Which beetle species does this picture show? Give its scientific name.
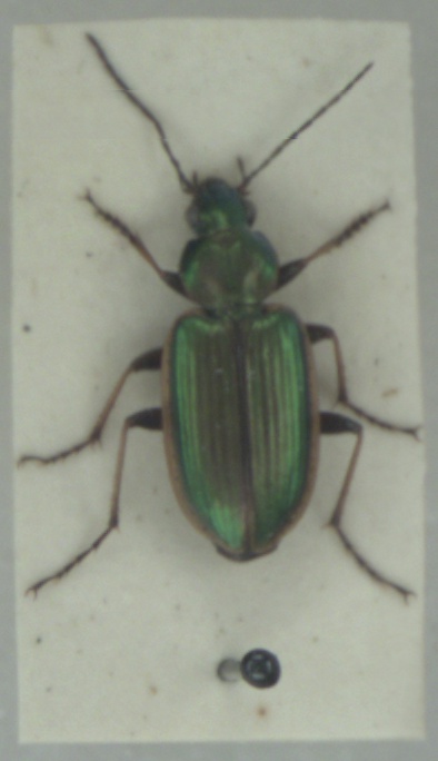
Agonum marginatum
